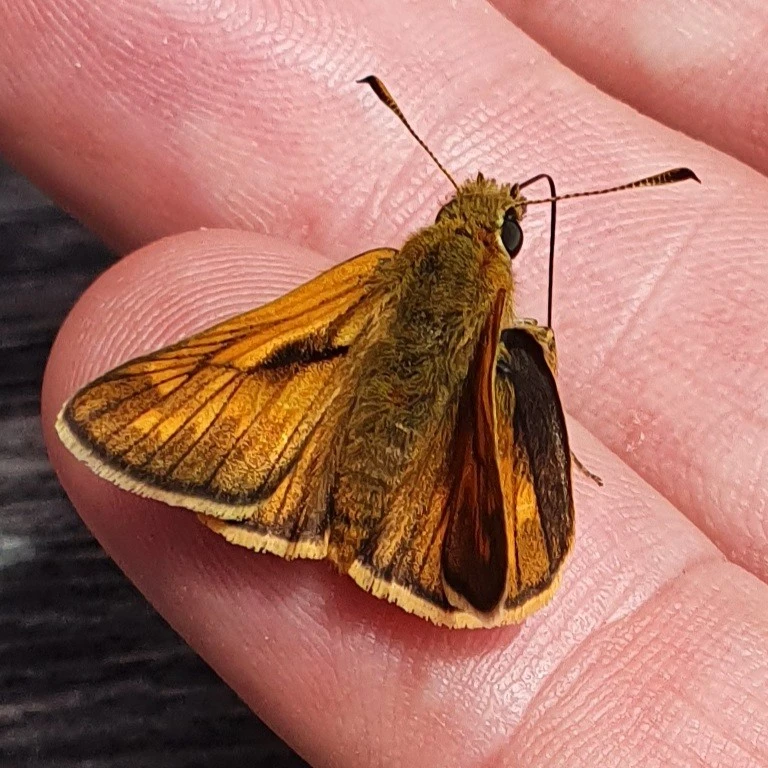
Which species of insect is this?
Ochlodes sylvanus (also Ochlodes venata)
